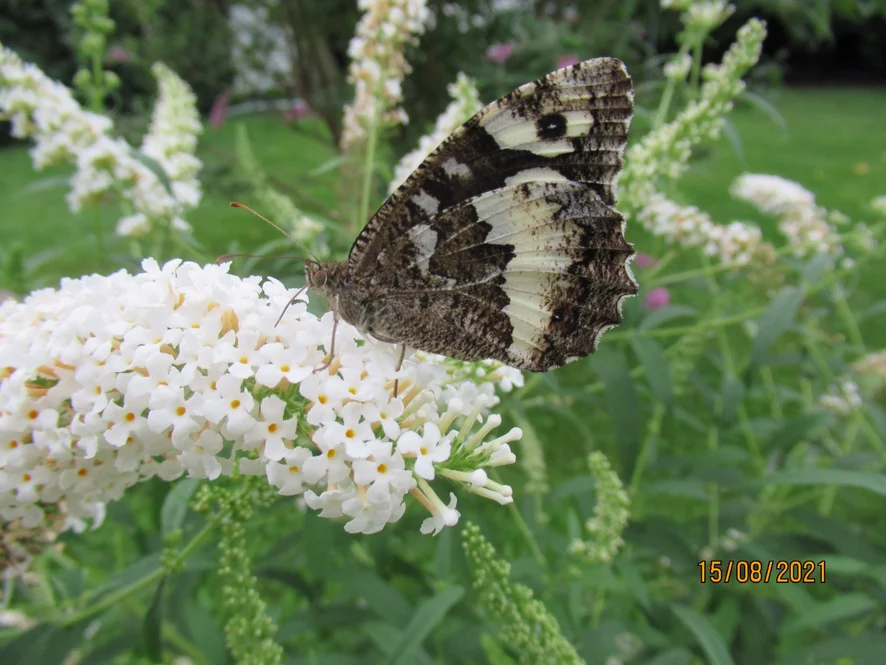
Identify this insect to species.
Brintesia circe
